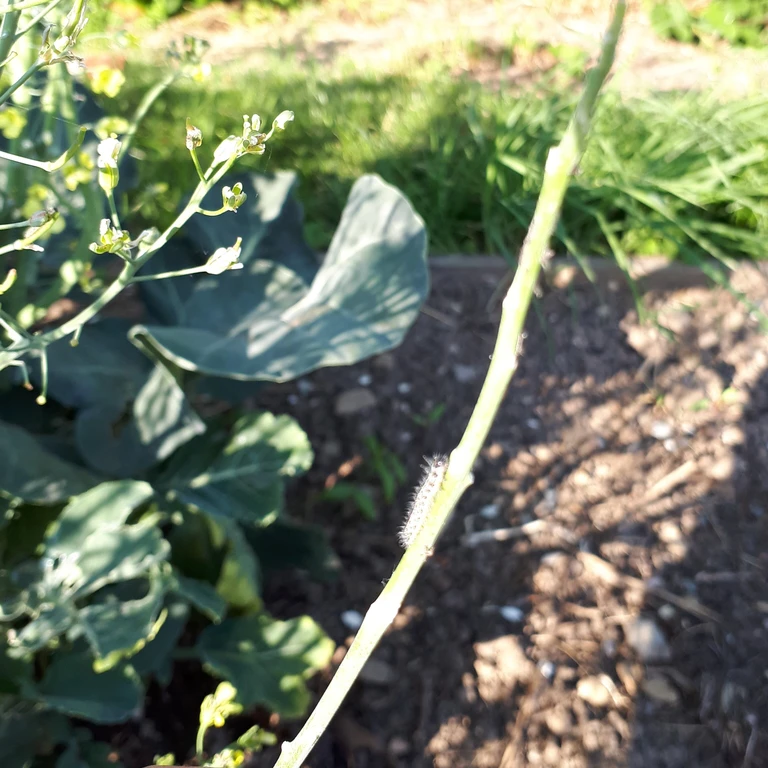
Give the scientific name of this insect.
Pieris brassicae
